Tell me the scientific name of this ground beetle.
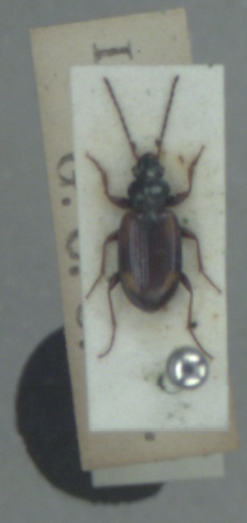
Bembidion bruxellense
